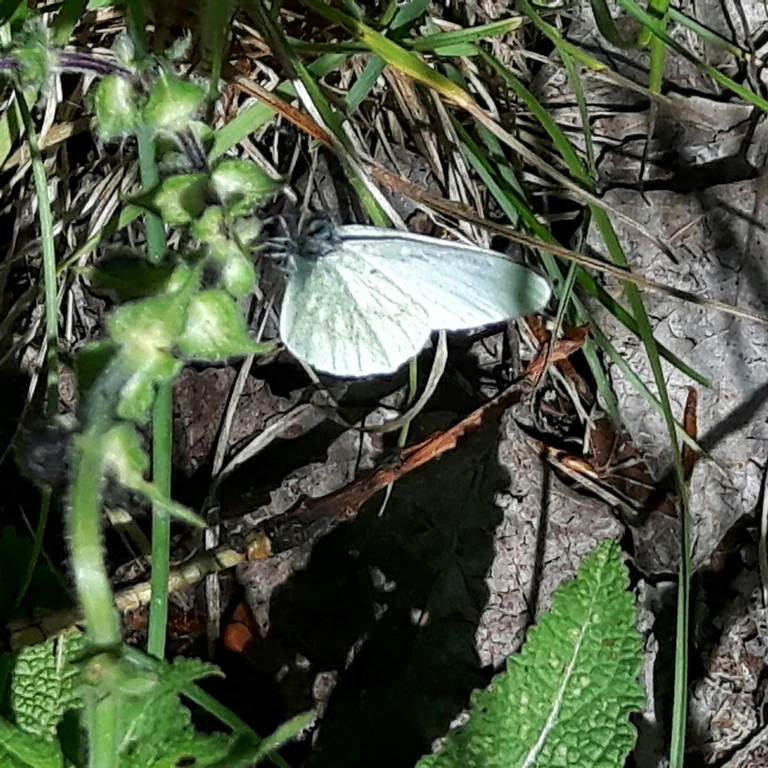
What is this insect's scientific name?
Leptidea sinapis/juvernica
